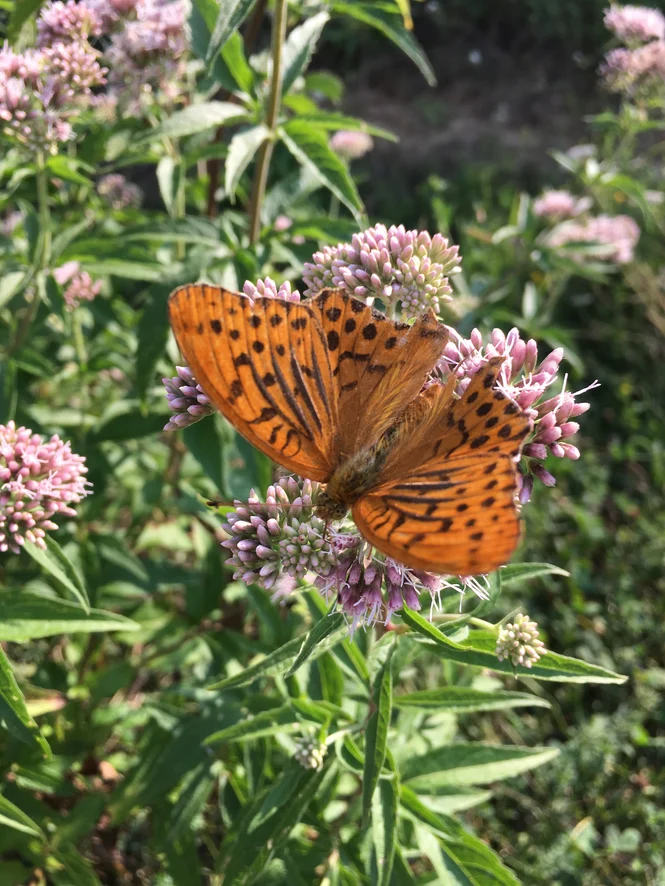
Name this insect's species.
Argynnis paphia
